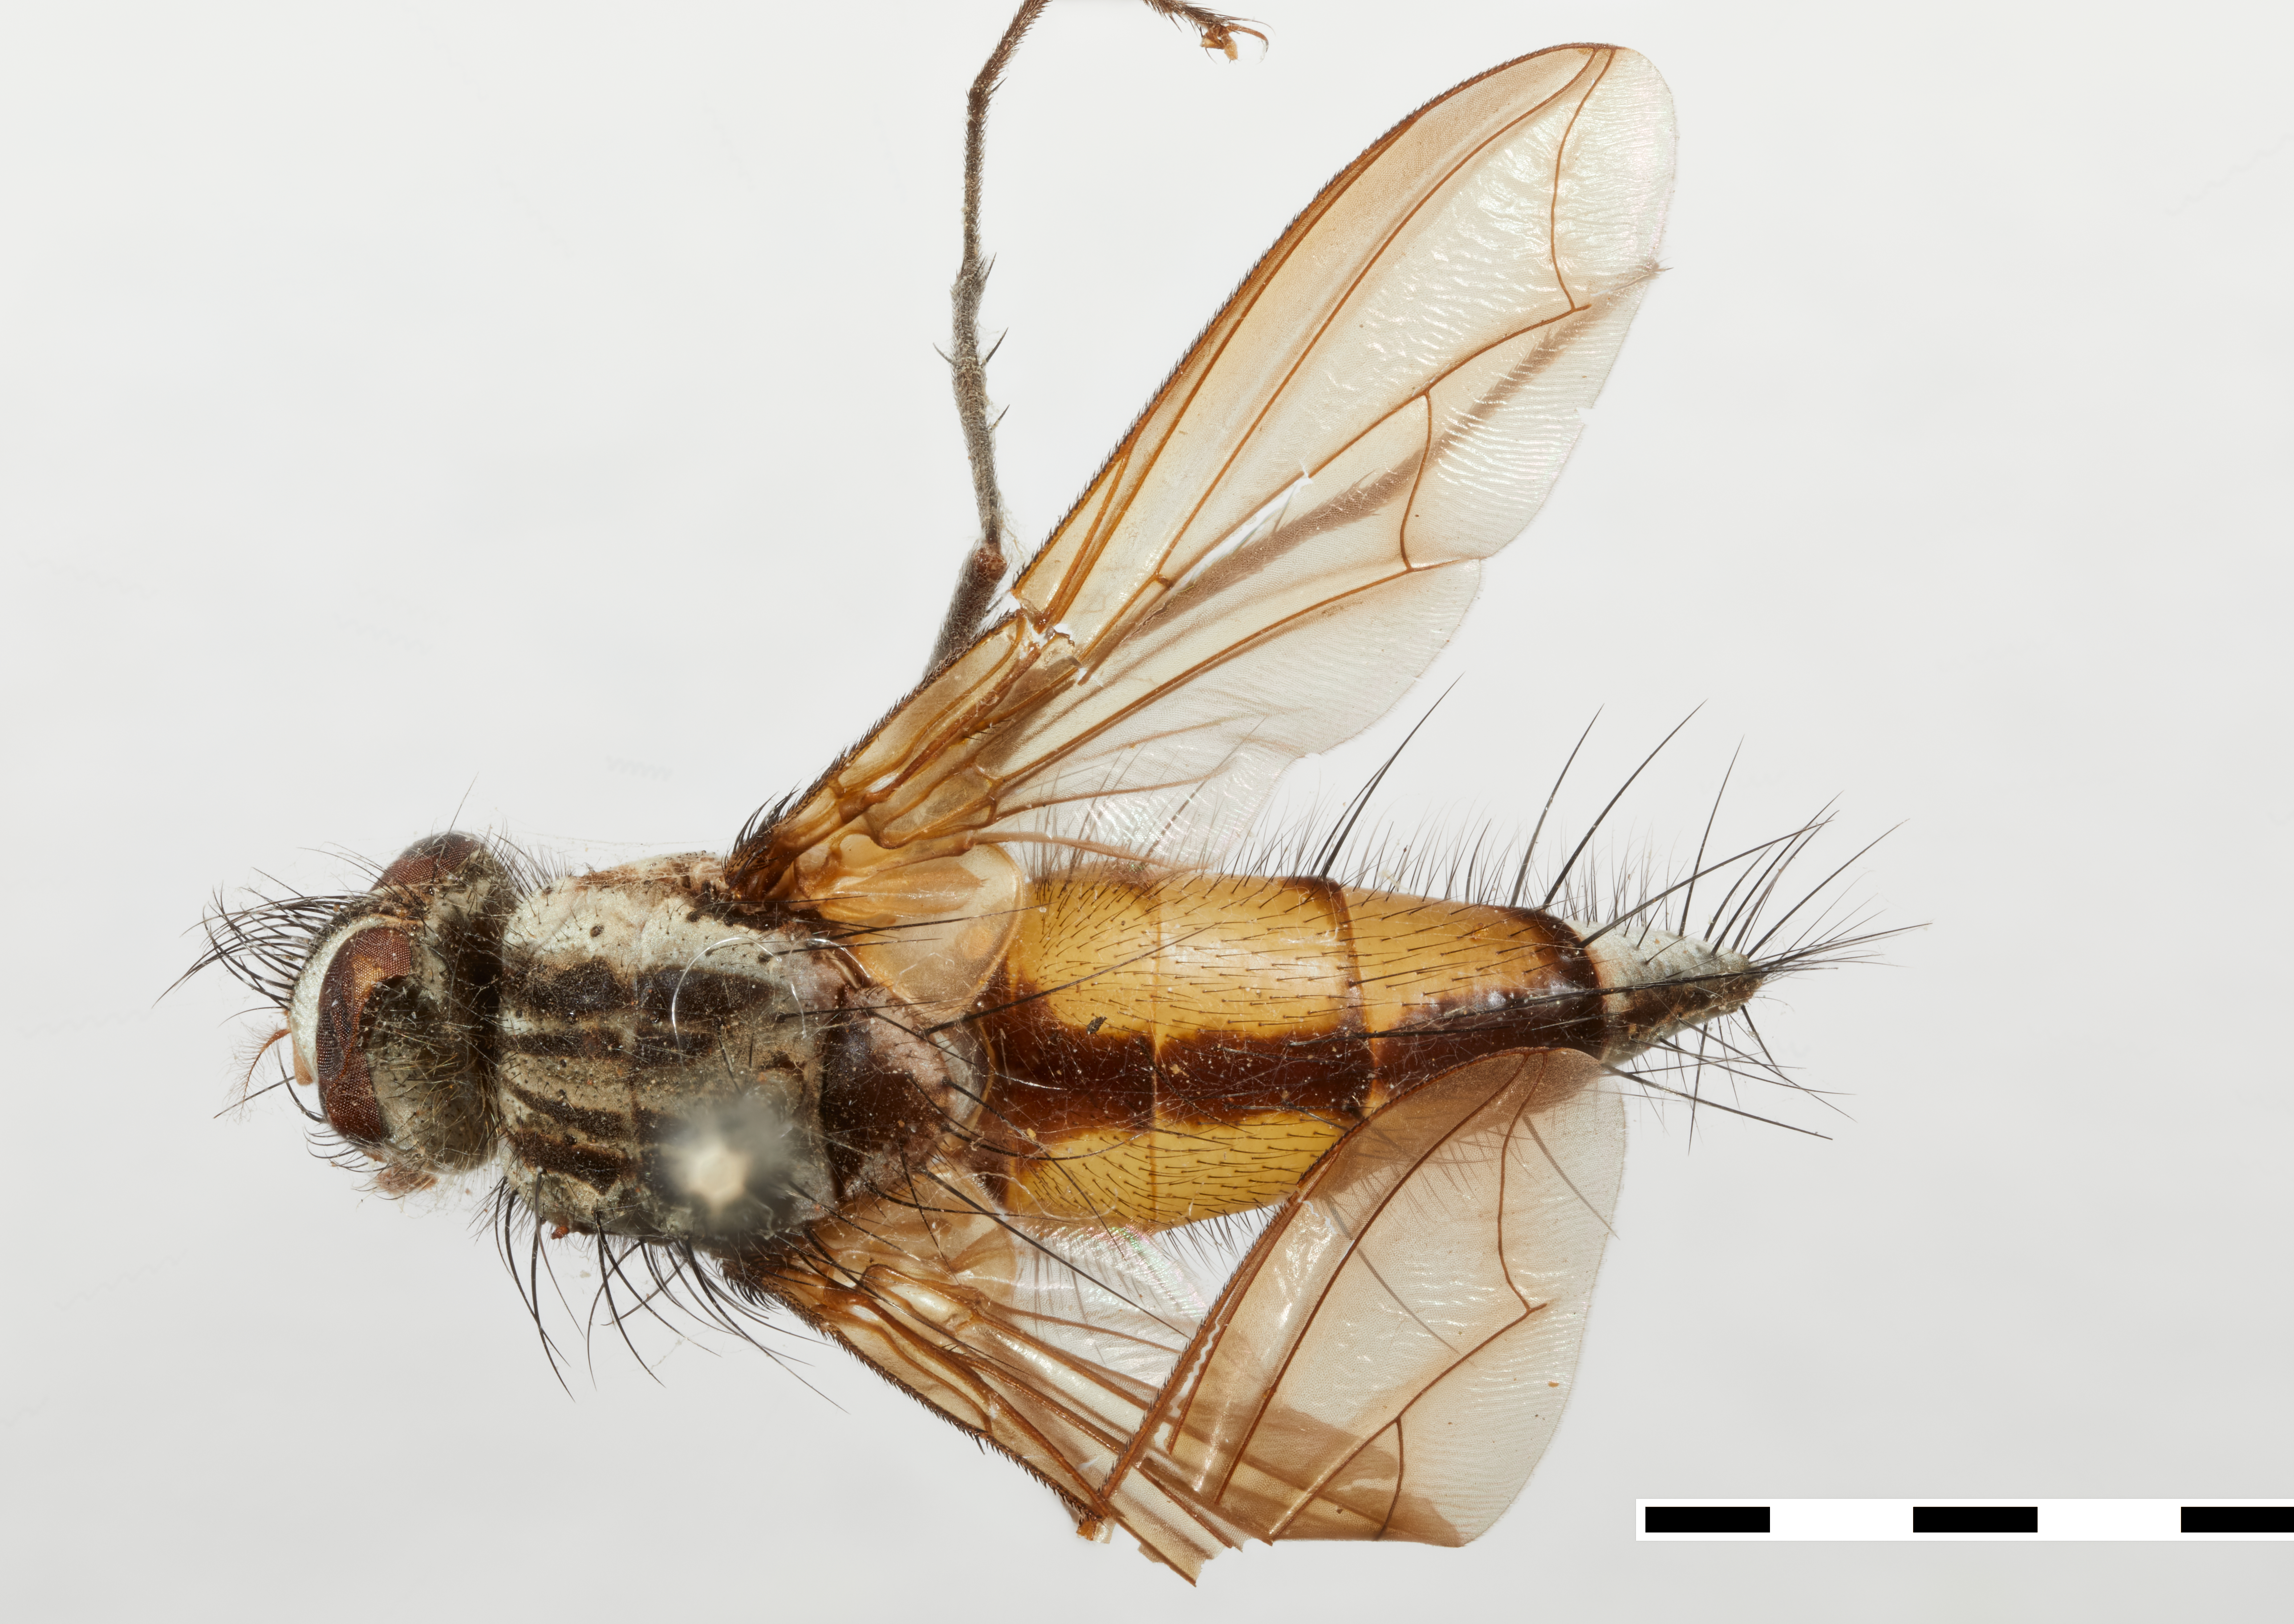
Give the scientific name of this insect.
Eoptilodexia longipes
